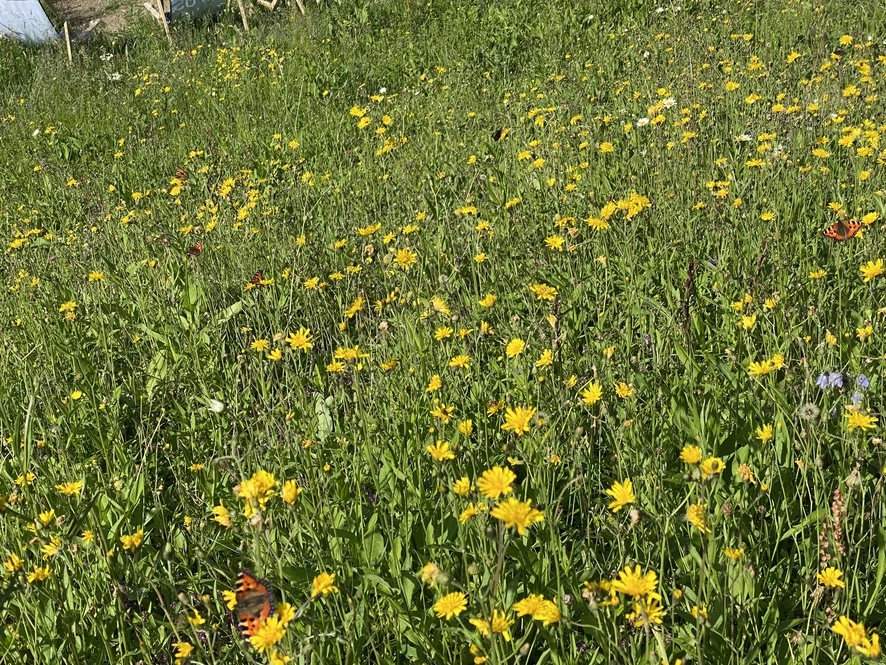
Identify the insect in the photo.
Aglais urticae
